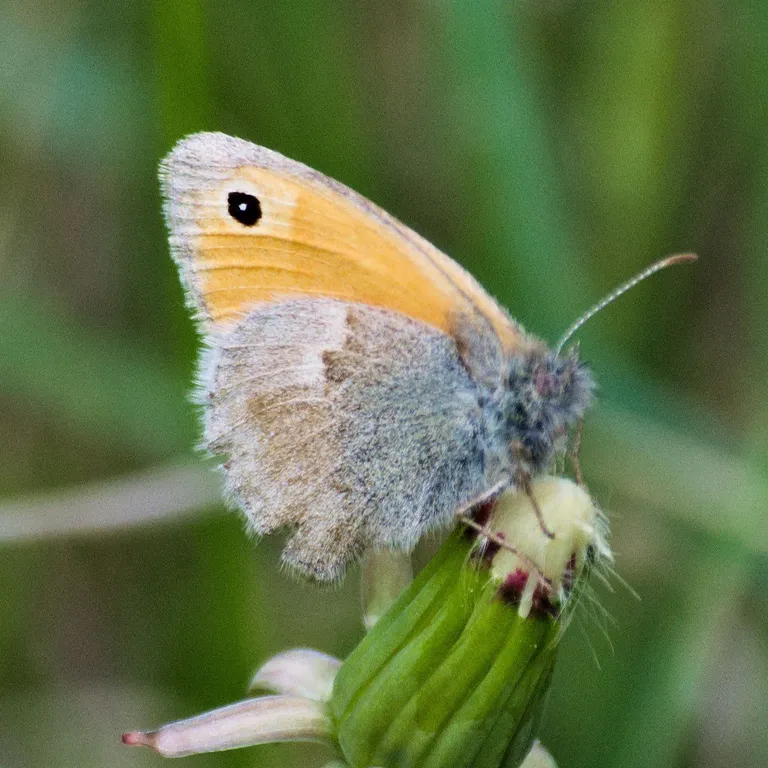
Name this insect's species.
Coenonympha pamphilus
